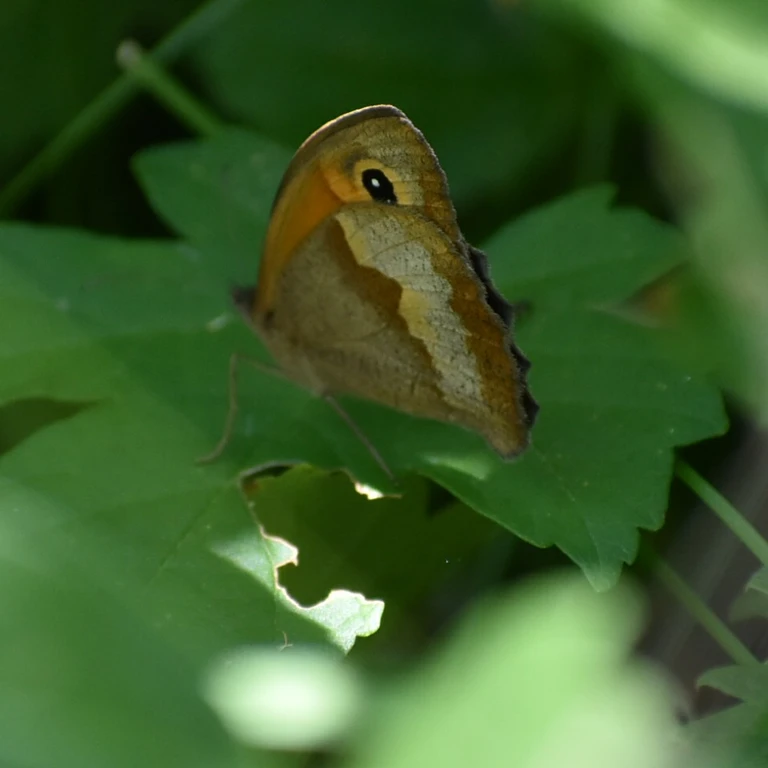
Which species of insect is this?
Maniola jurtina
